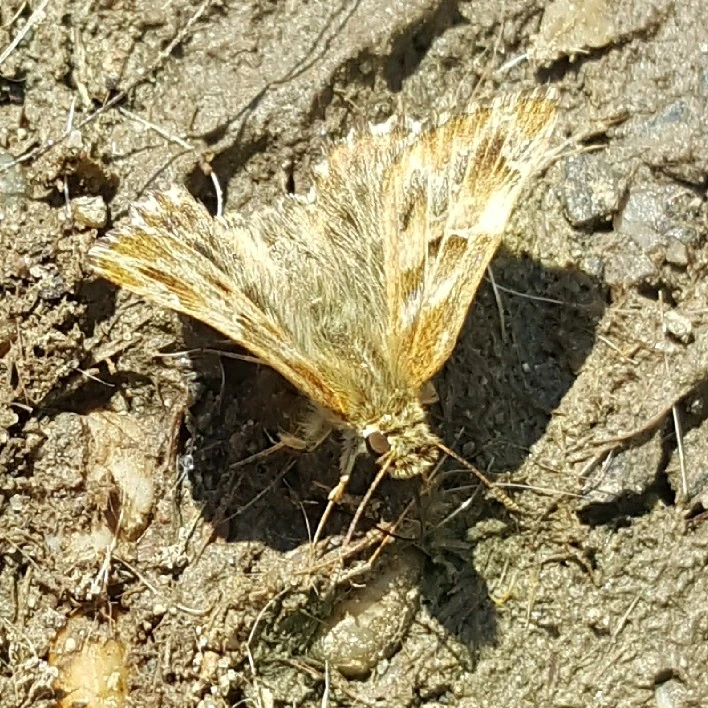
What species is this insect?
Carcharodus alceae
